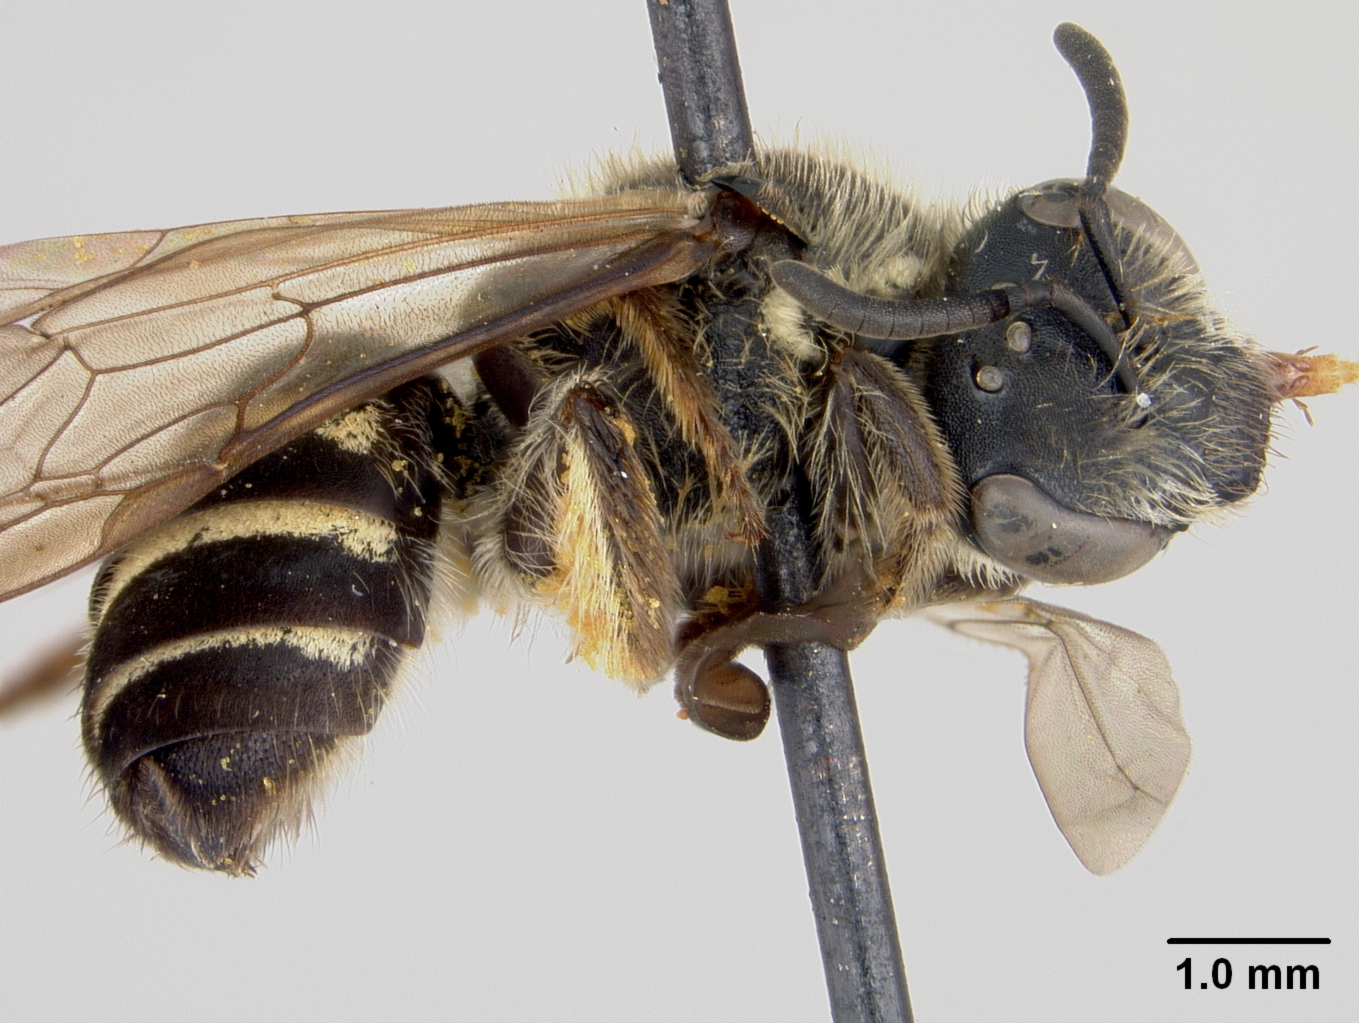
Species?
Lasioglossum xyriotropis
